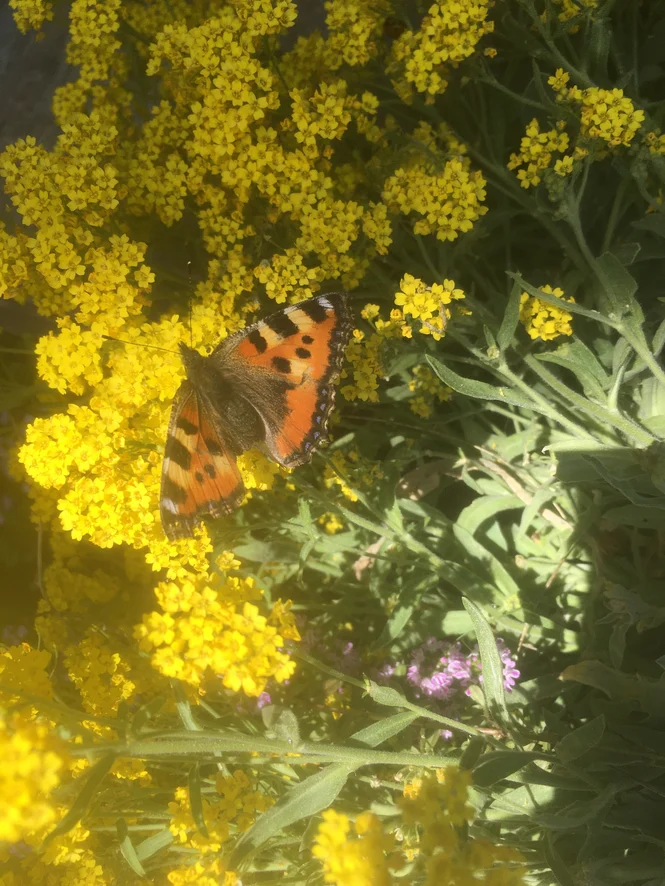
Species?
Aglais urticae
